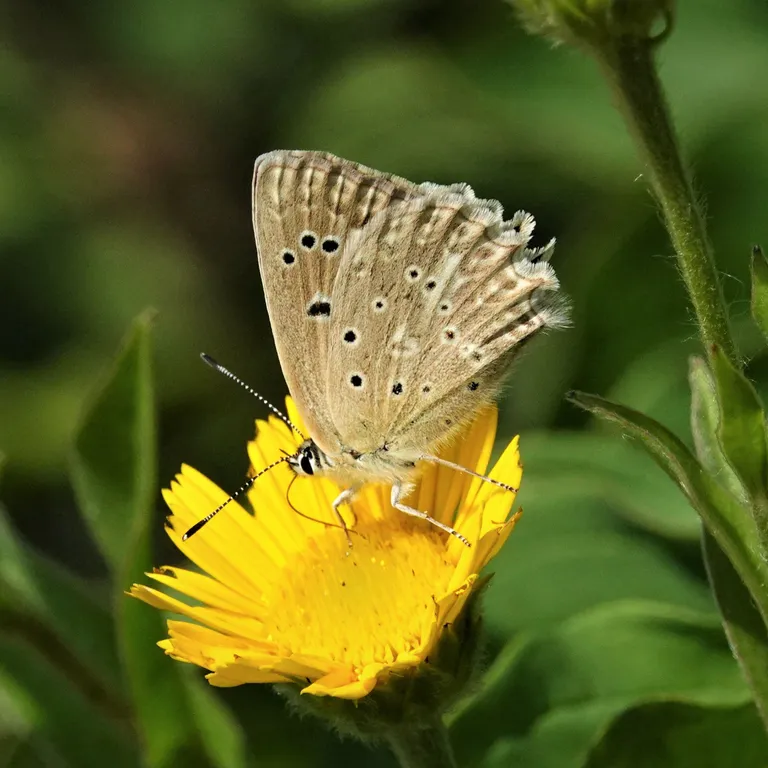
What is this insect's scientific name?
Polyommatus daphnis
